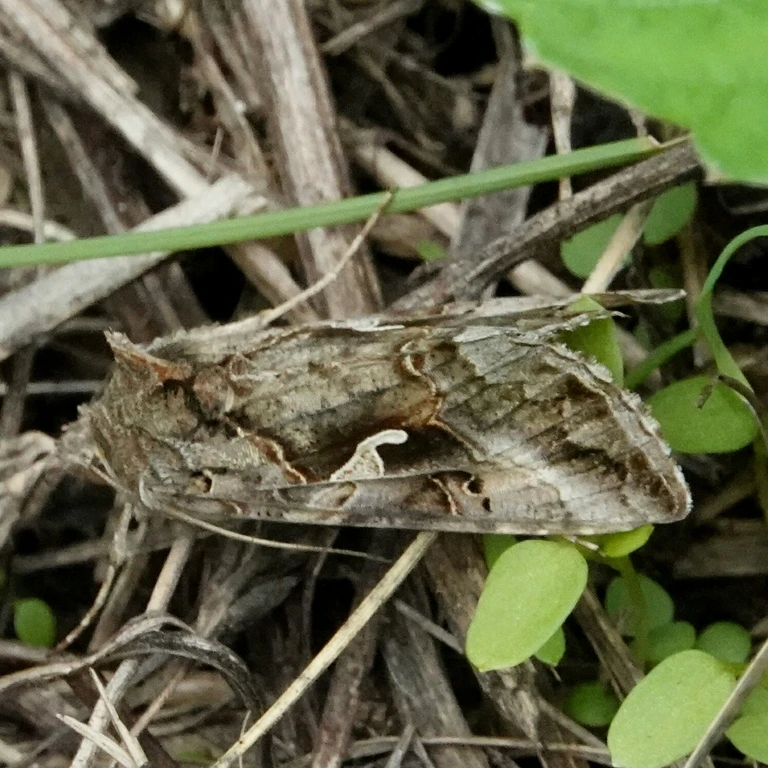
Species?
Autographa gamma
